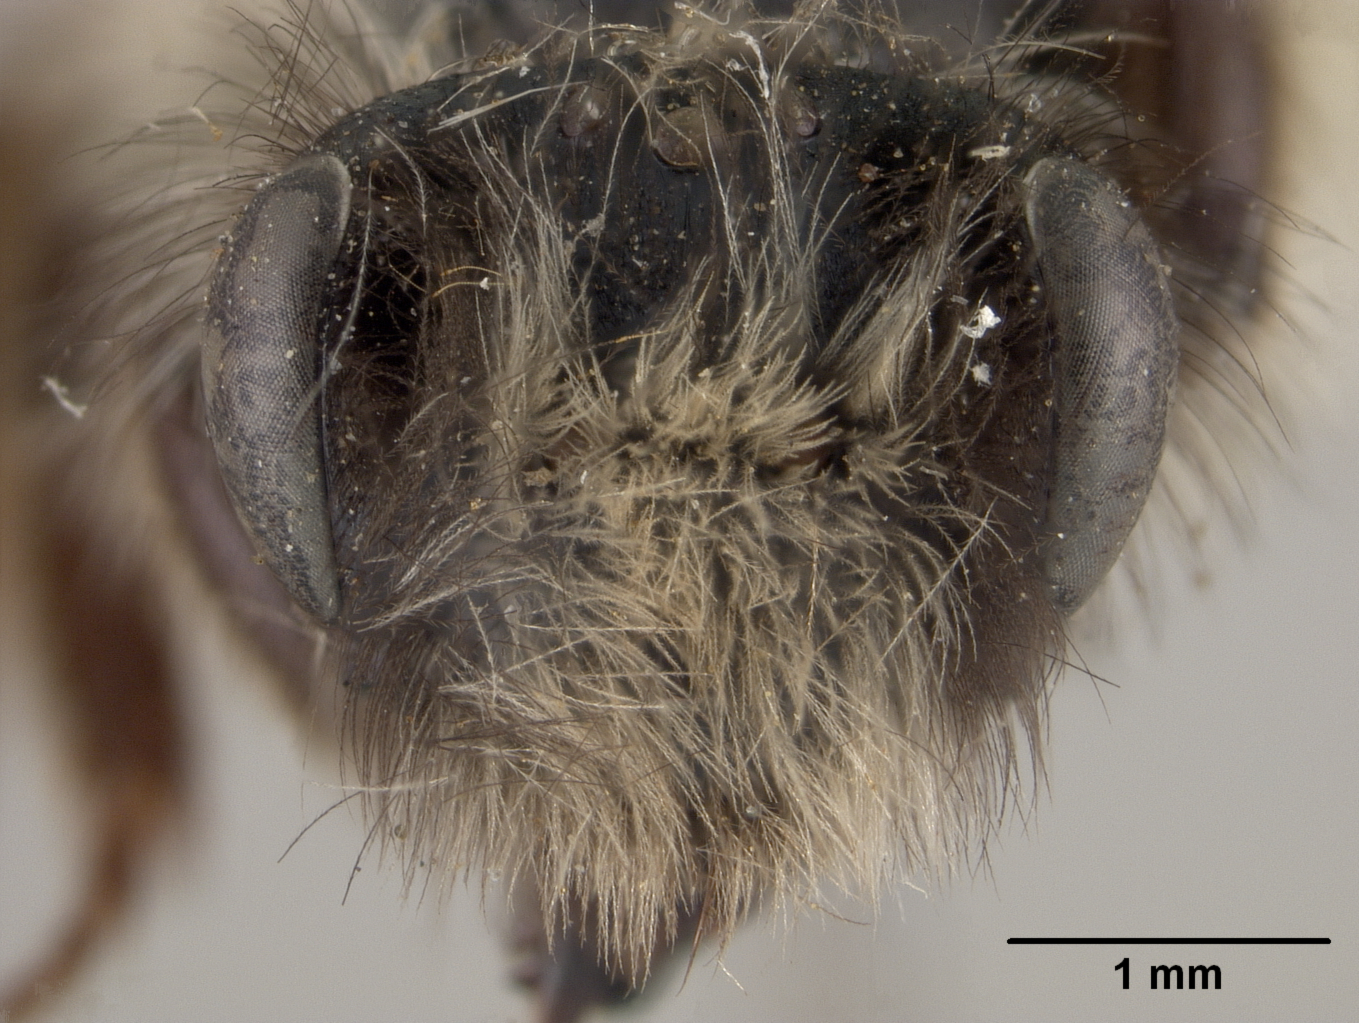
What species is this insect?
Cilissa albihirta
